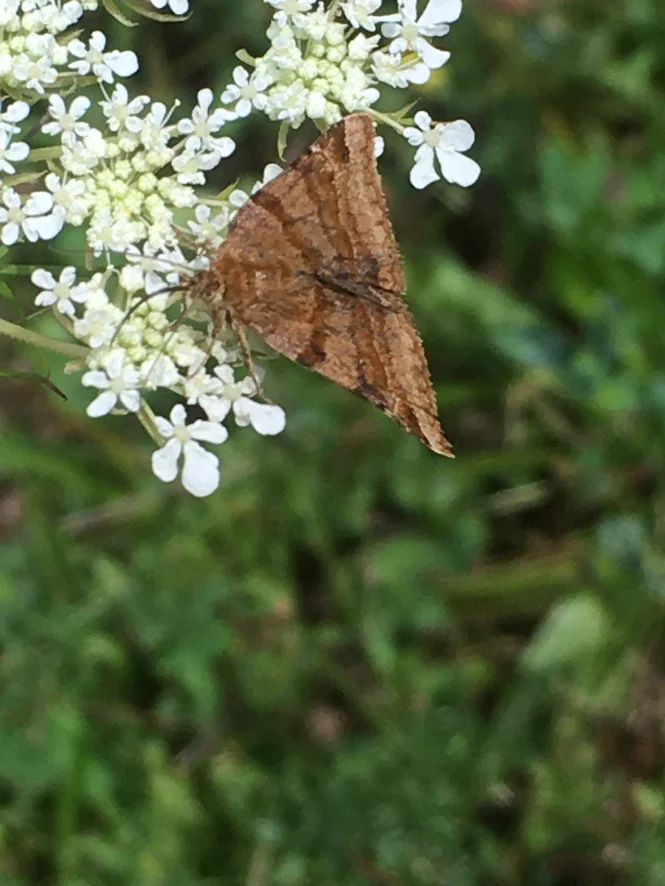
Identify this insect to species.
Euclidia glyphica
